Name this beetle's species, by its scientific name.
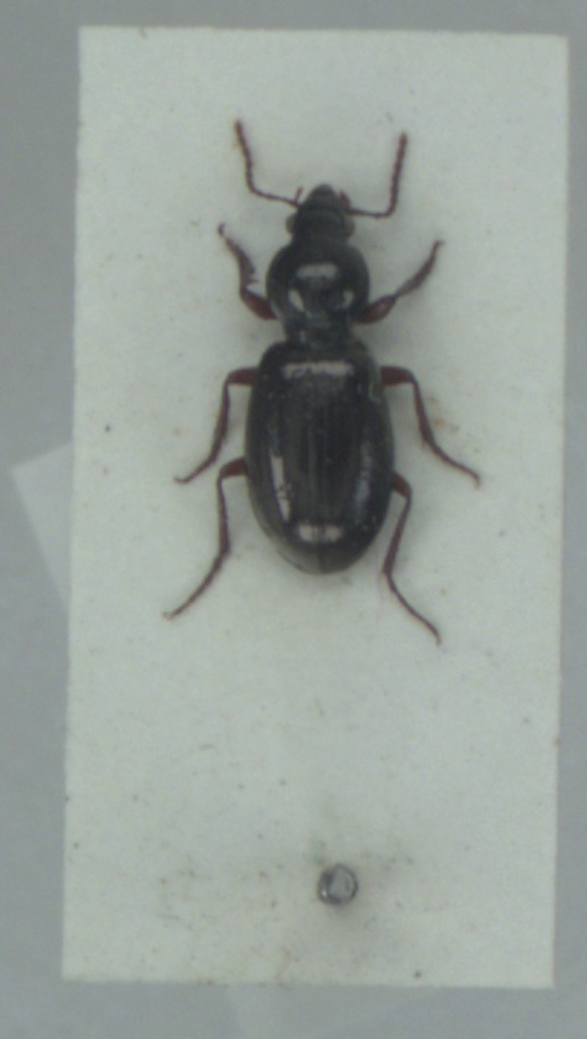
Miscodera arctica
